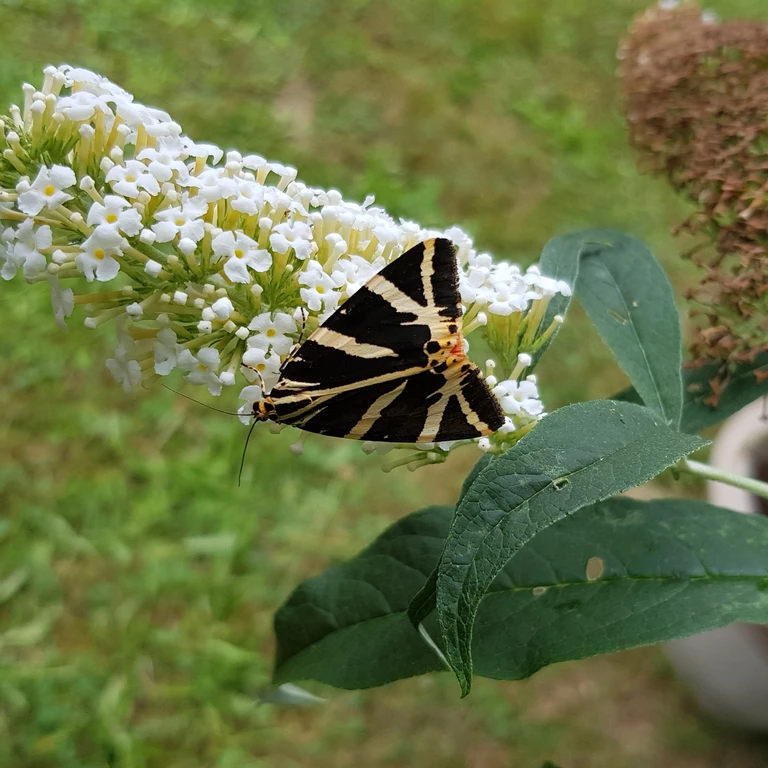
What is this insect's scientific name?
Euplagia quadripunctaria
